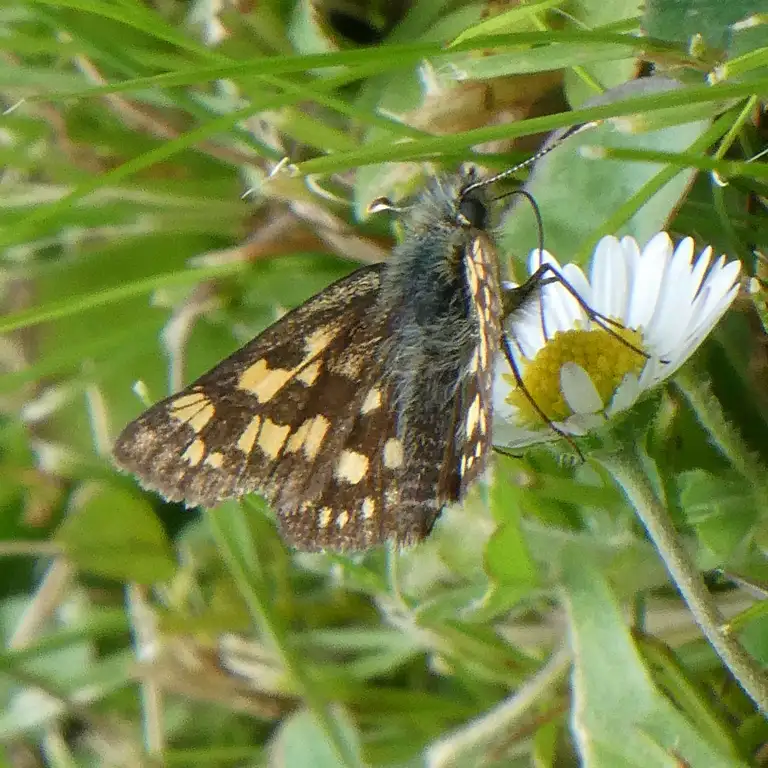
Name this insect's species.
Carterocephalus palaemon
